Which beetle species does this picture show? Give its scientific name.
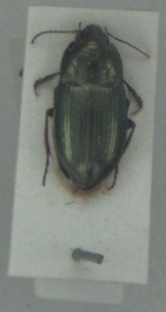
Amara spreta
